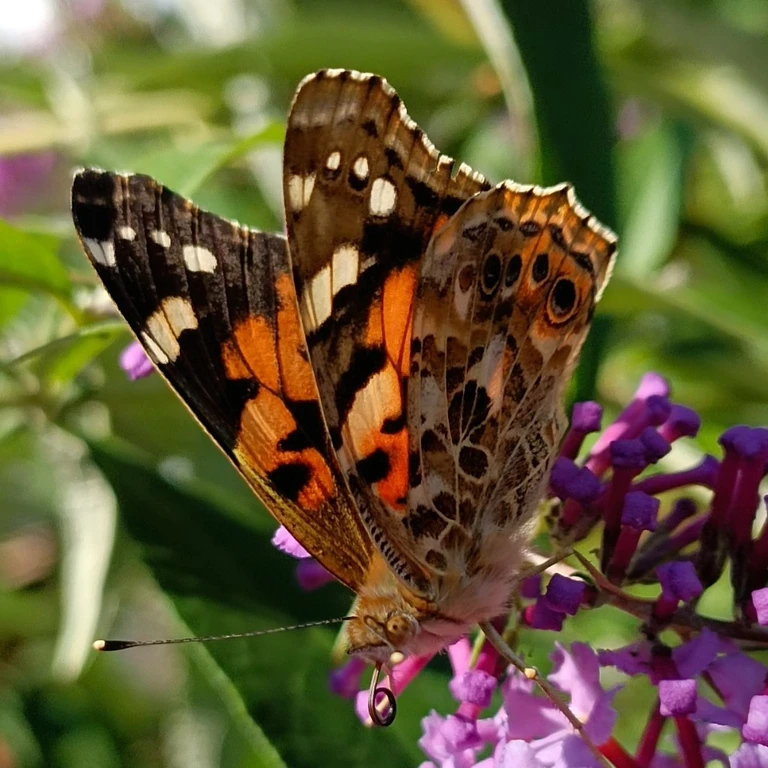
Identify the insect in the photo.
Vanessa cardui
